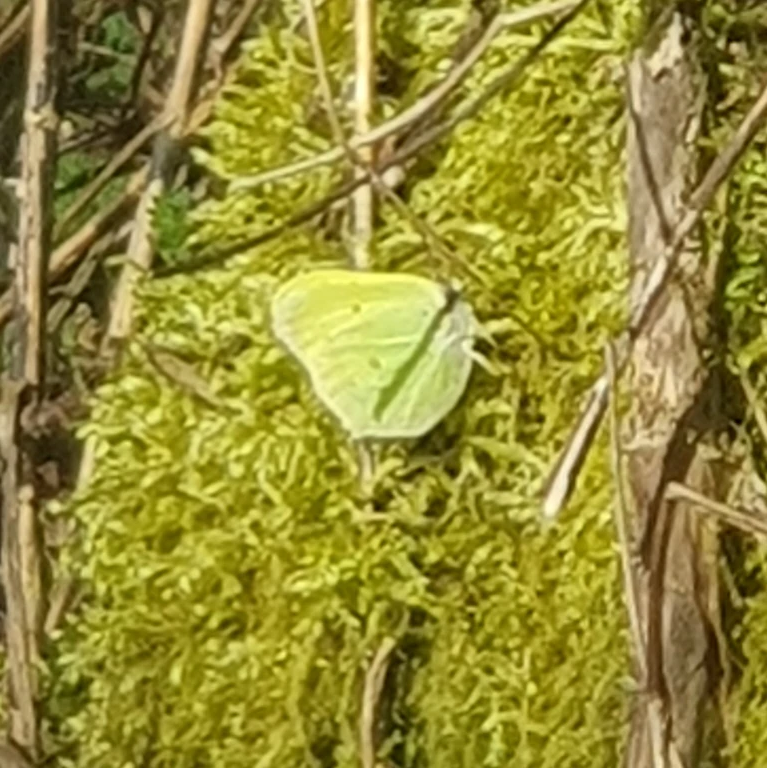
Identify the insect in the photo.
Gonepteryx rhamni
